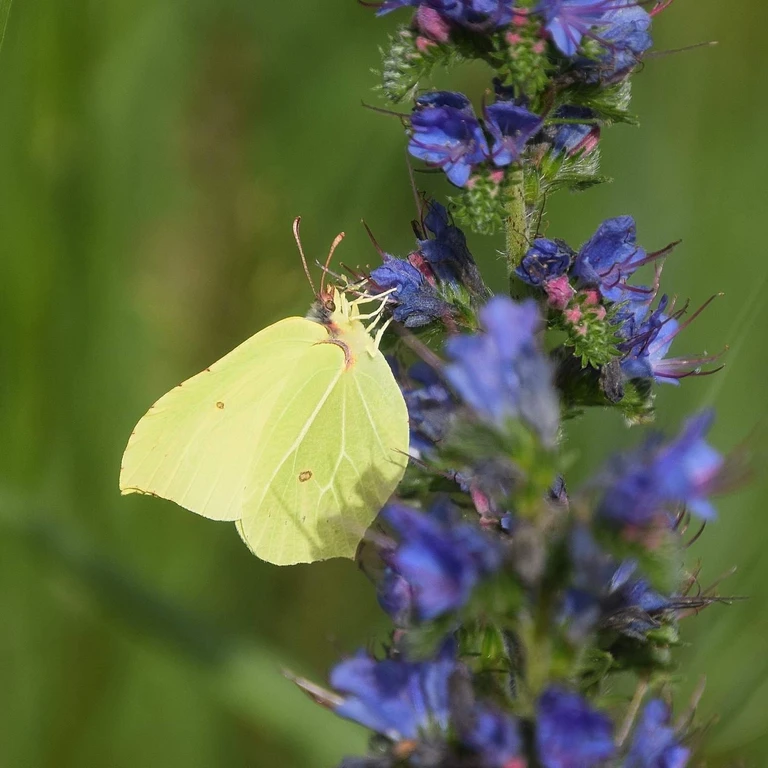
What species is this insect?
Gonepteryx rhamni
